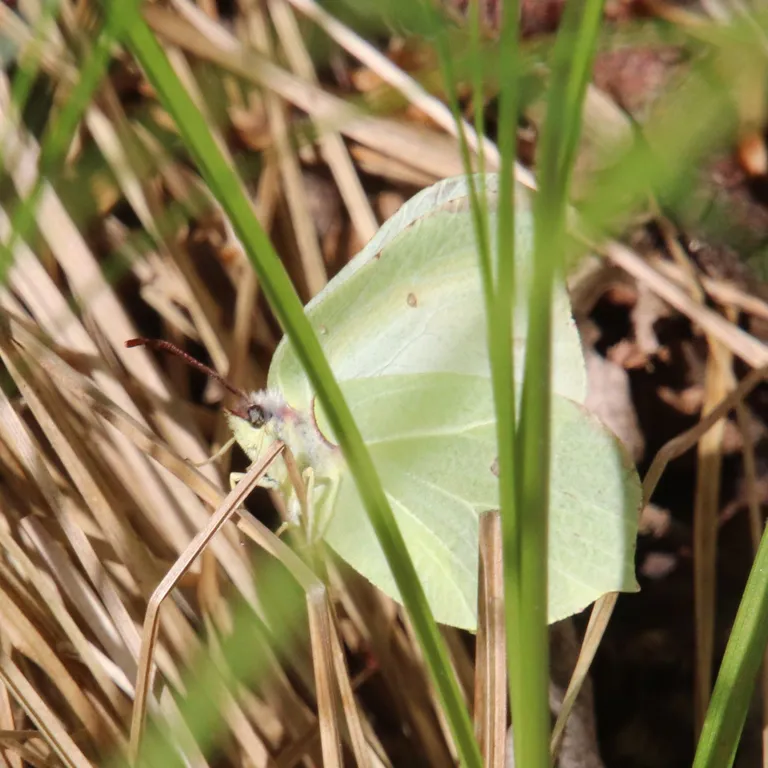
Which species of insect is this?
Gonepteryx rhamni
